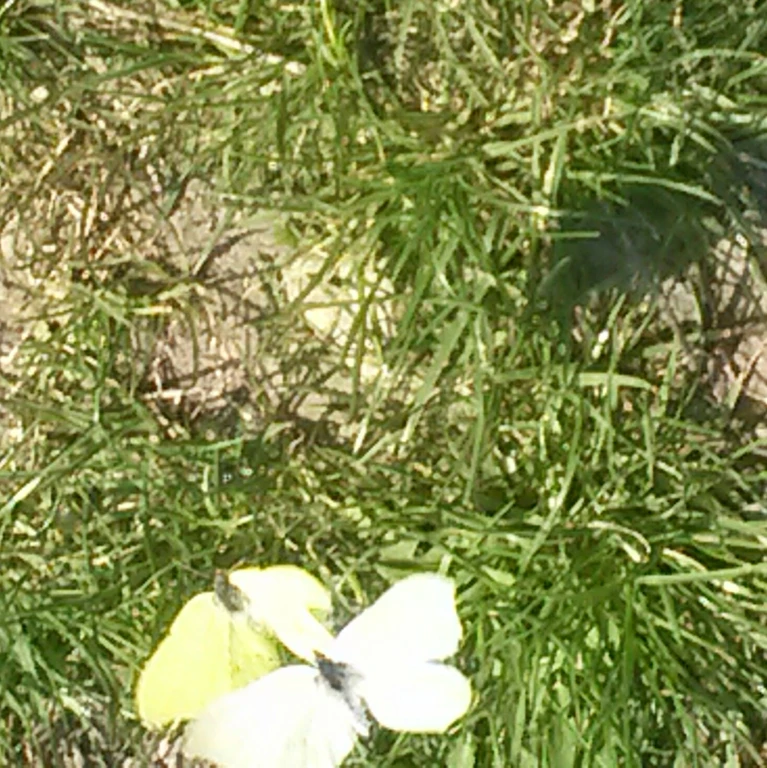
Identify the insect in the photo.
Gonepteryx rhamni
